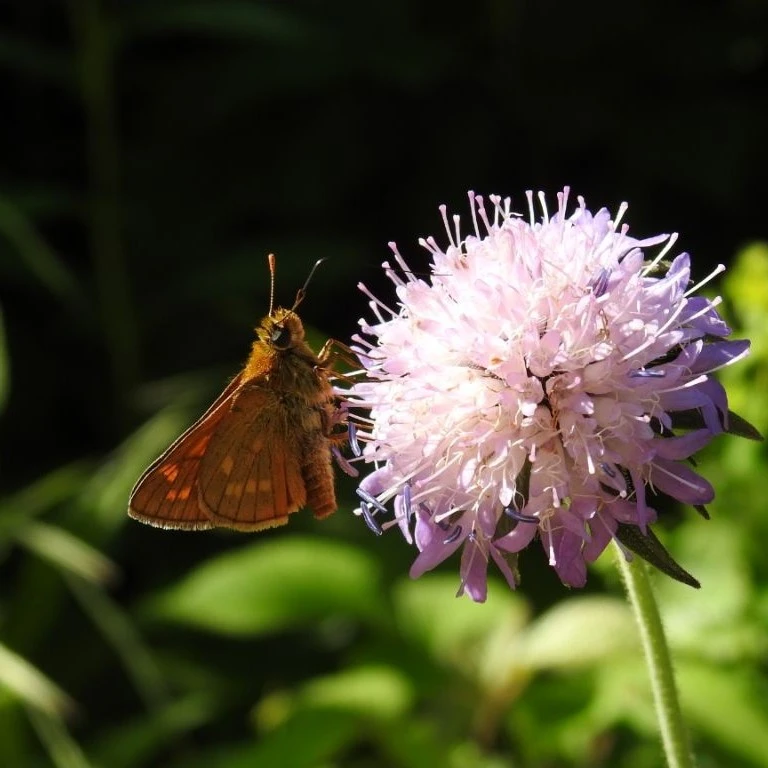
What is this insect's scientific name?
Ochlodes sylvanus (also Ochlodes venata)
